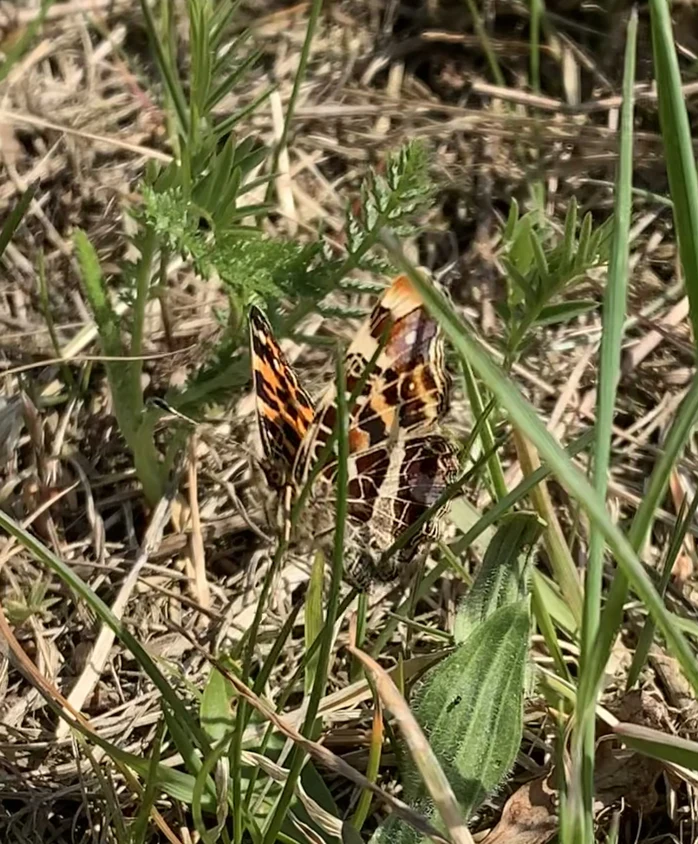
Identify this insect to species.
Araschnia levana
